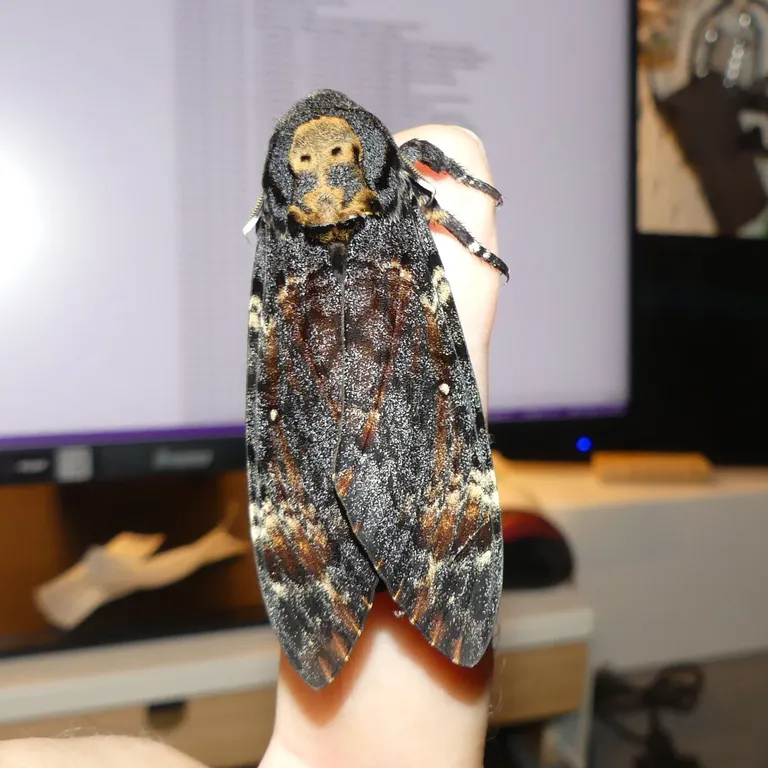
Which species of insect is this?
Acherontia atropos
